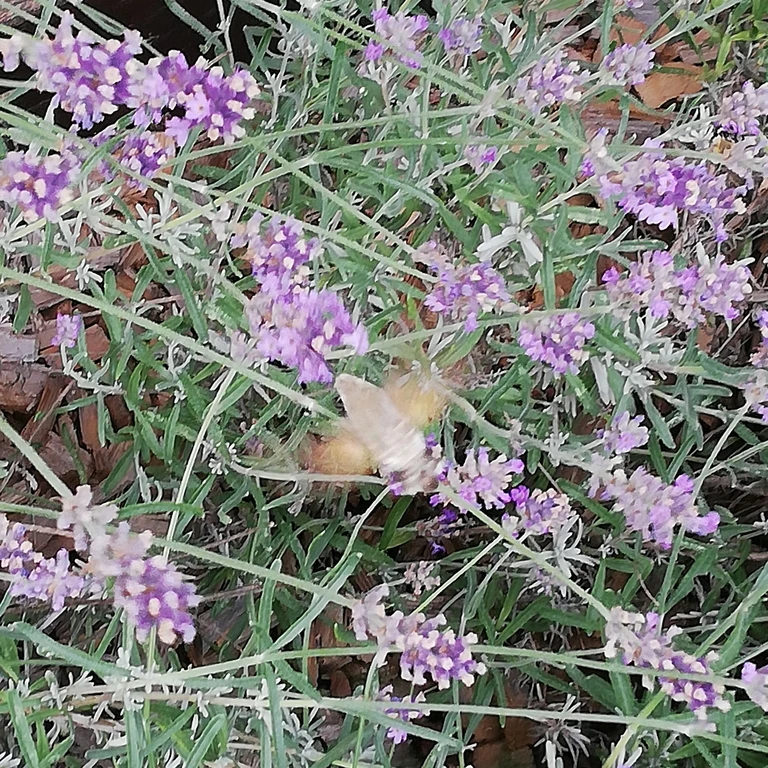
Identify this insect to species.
Macroglossum stellatarum
